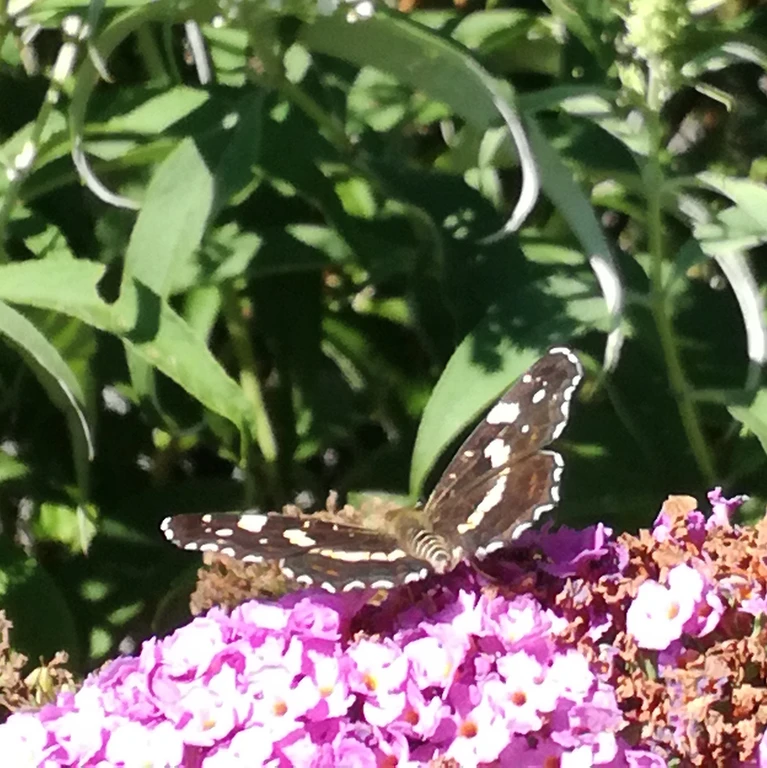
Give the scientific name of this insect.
Araschnia levana
